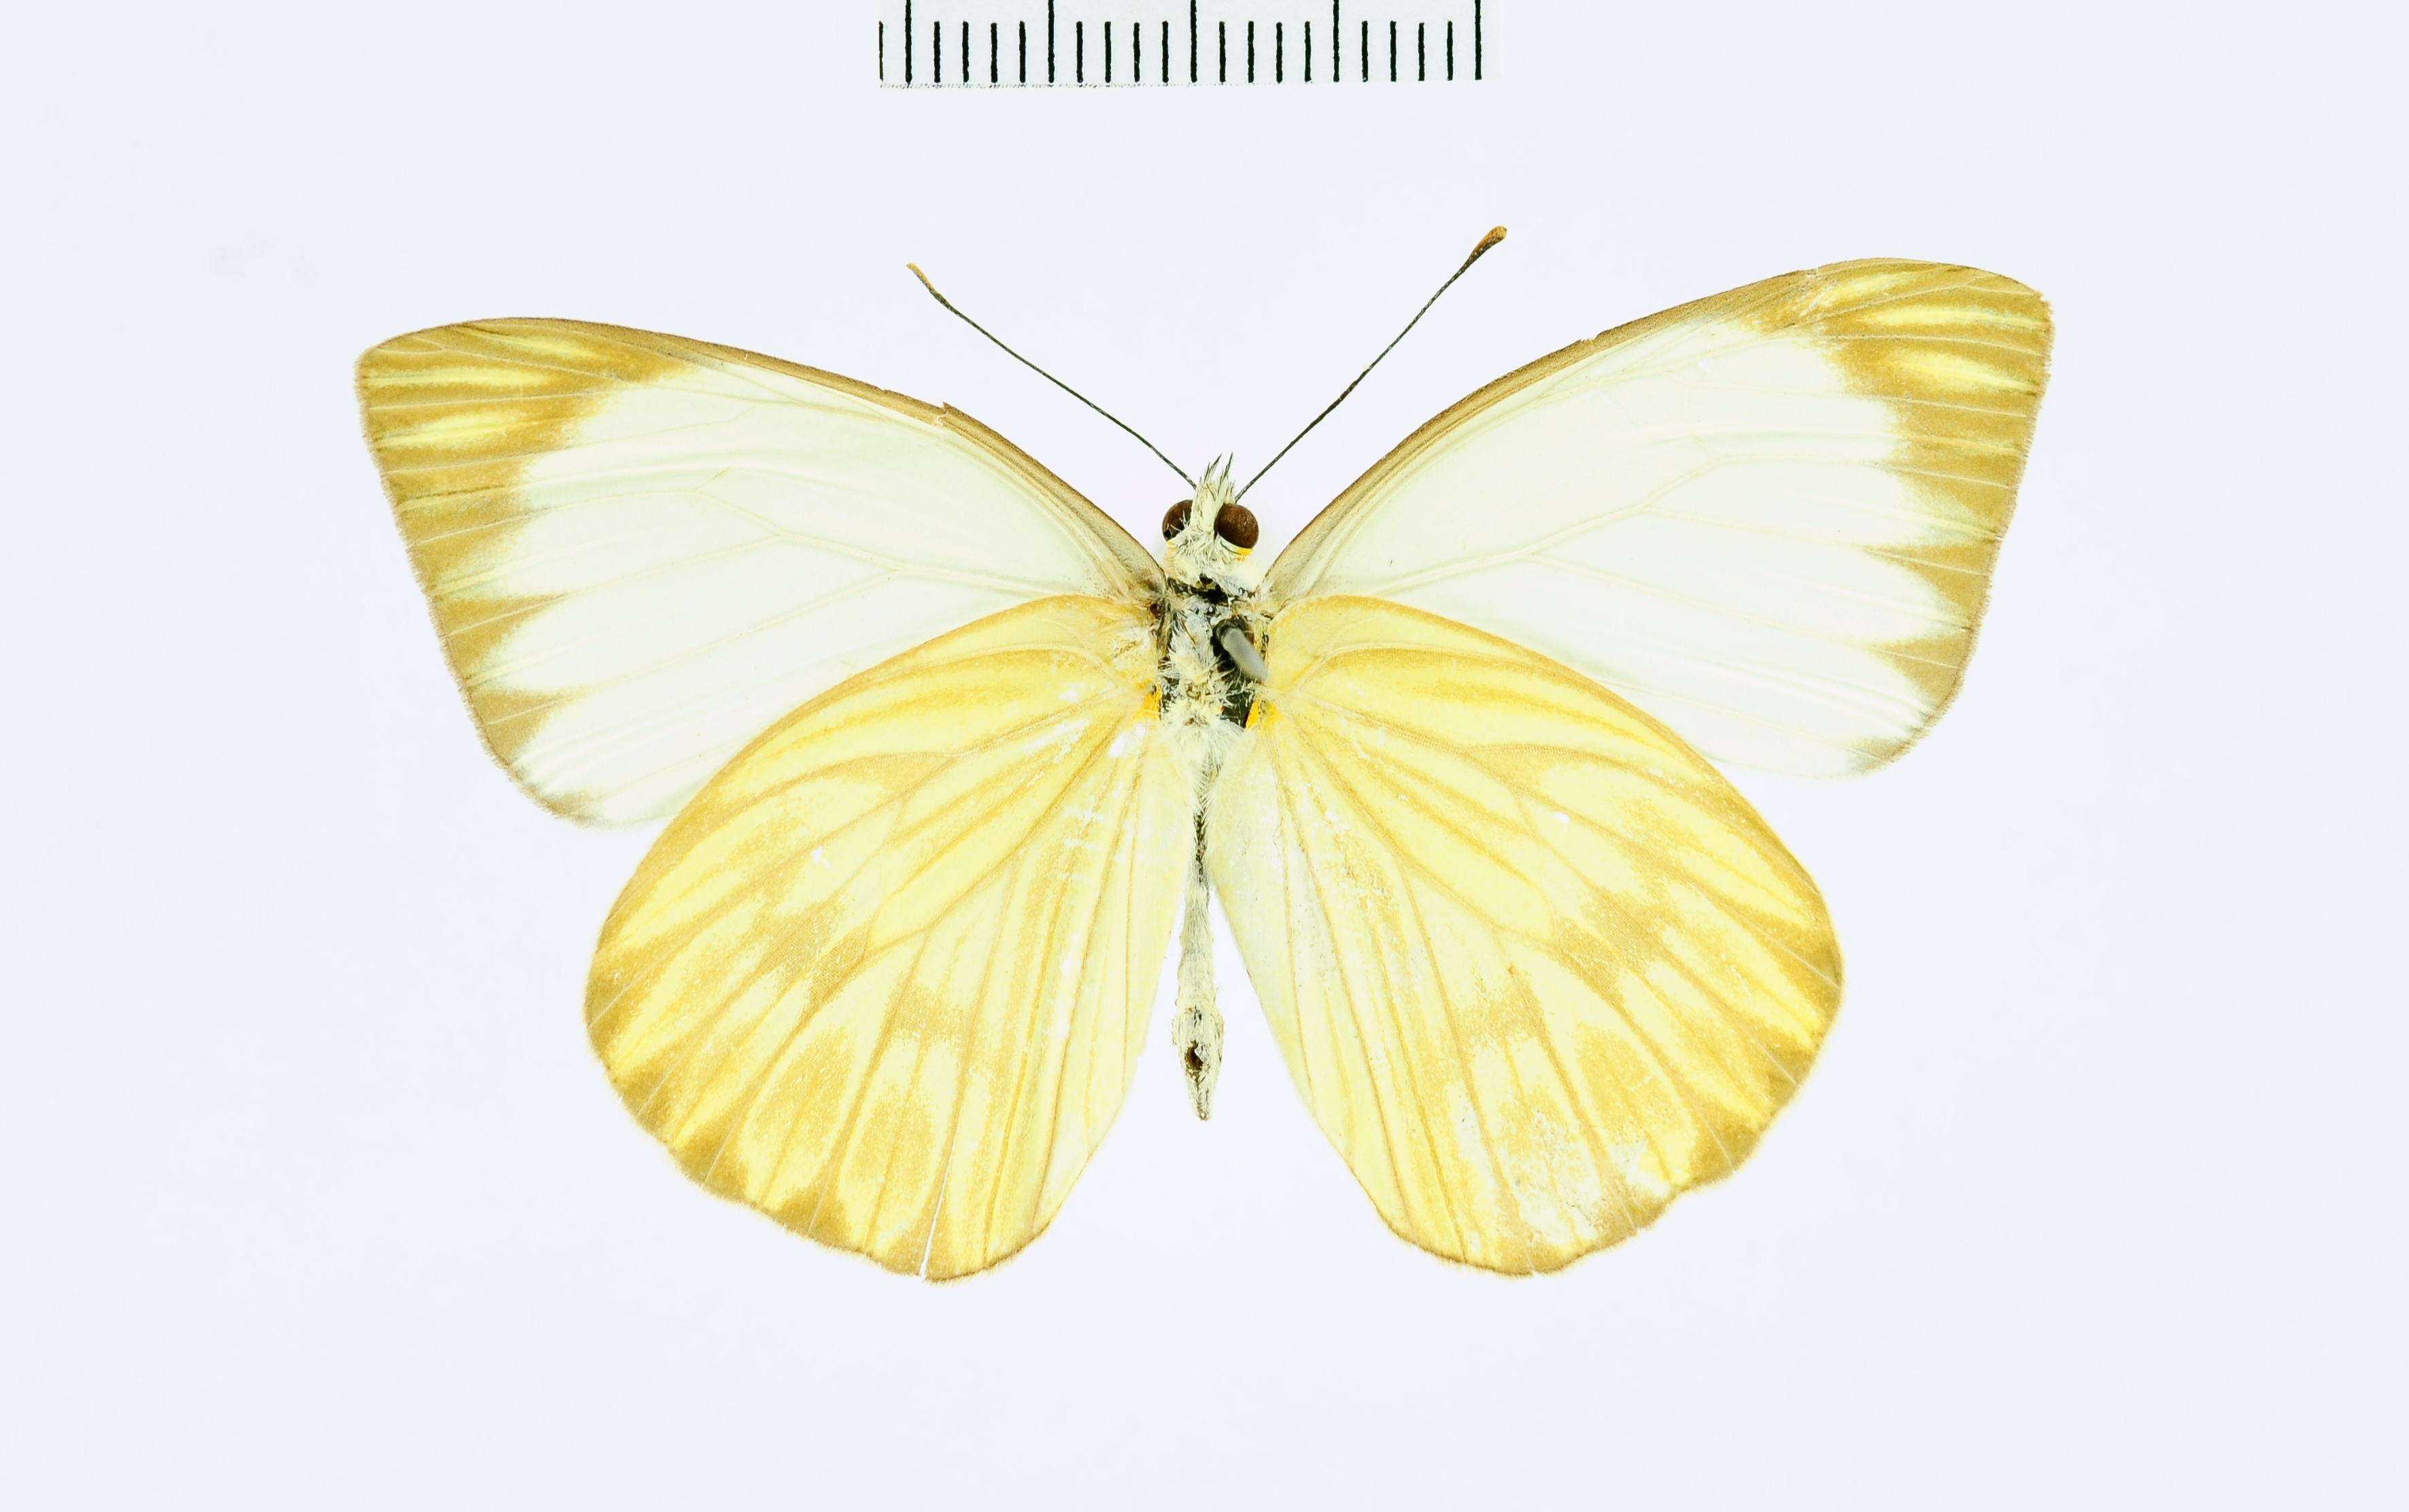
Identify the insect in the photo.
Pieris cleomes
